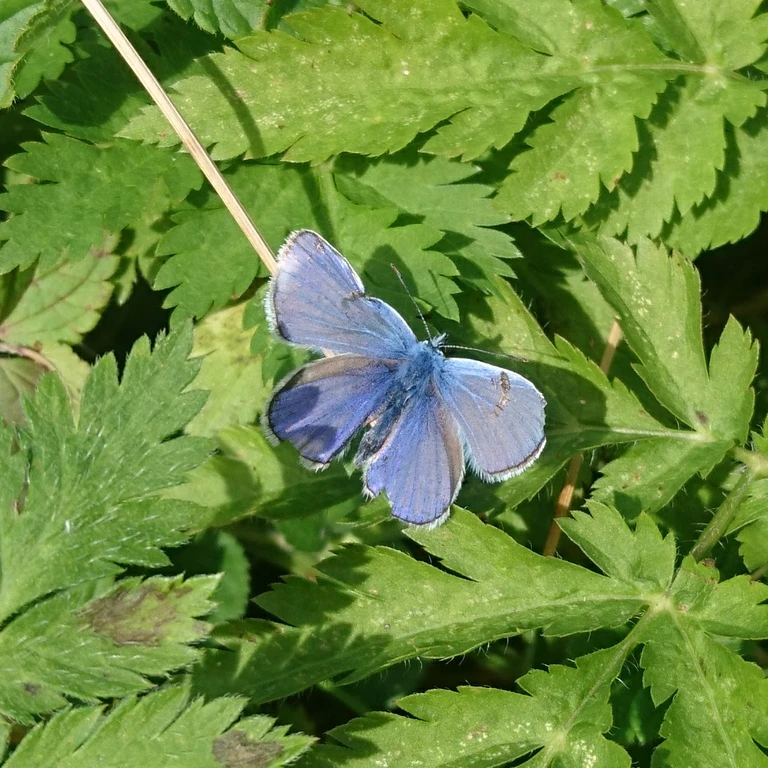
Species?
Polyommatus icarus
